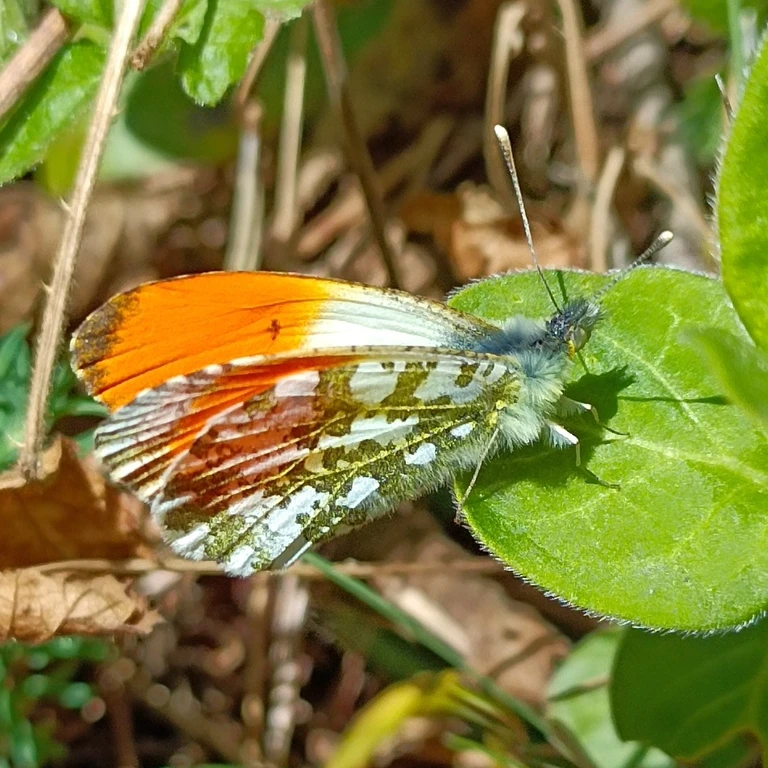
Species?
Anthocharis cardamines
